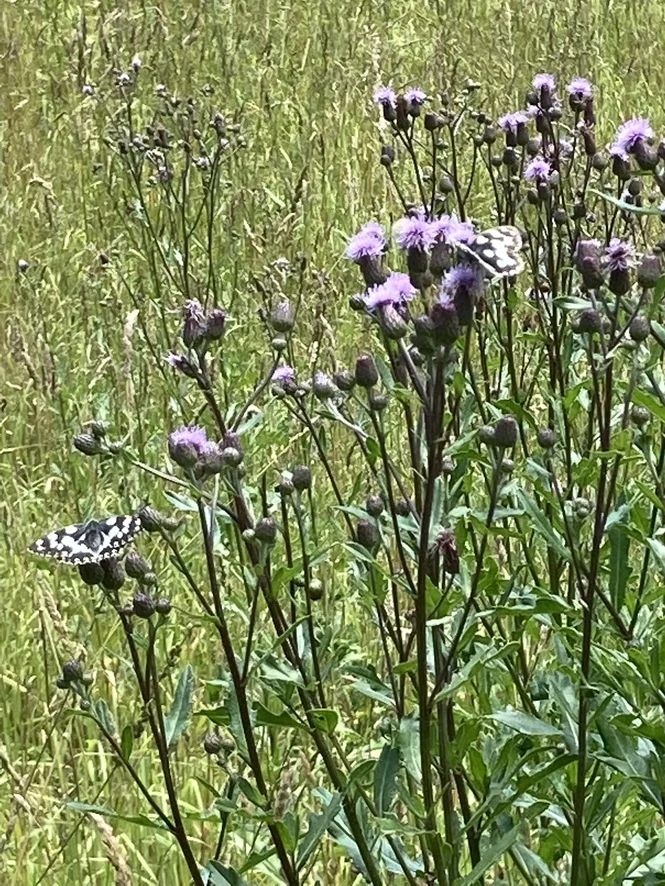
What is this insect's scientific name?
Melanargia galathea
